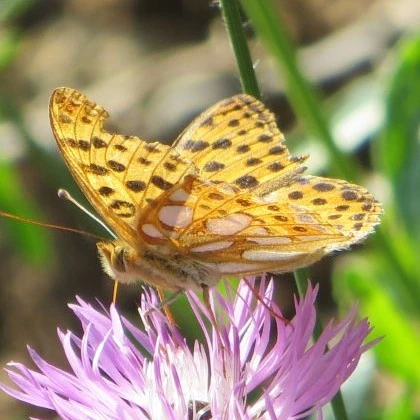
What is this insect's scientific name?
Issoria lathonia
